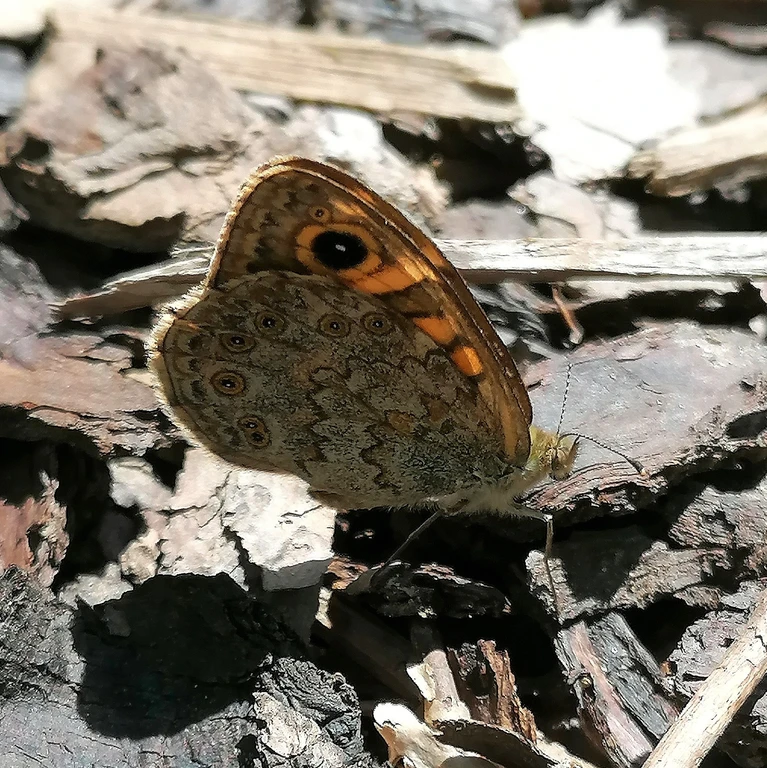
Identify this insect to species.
Lasiommata megera (also Pararge megera)
